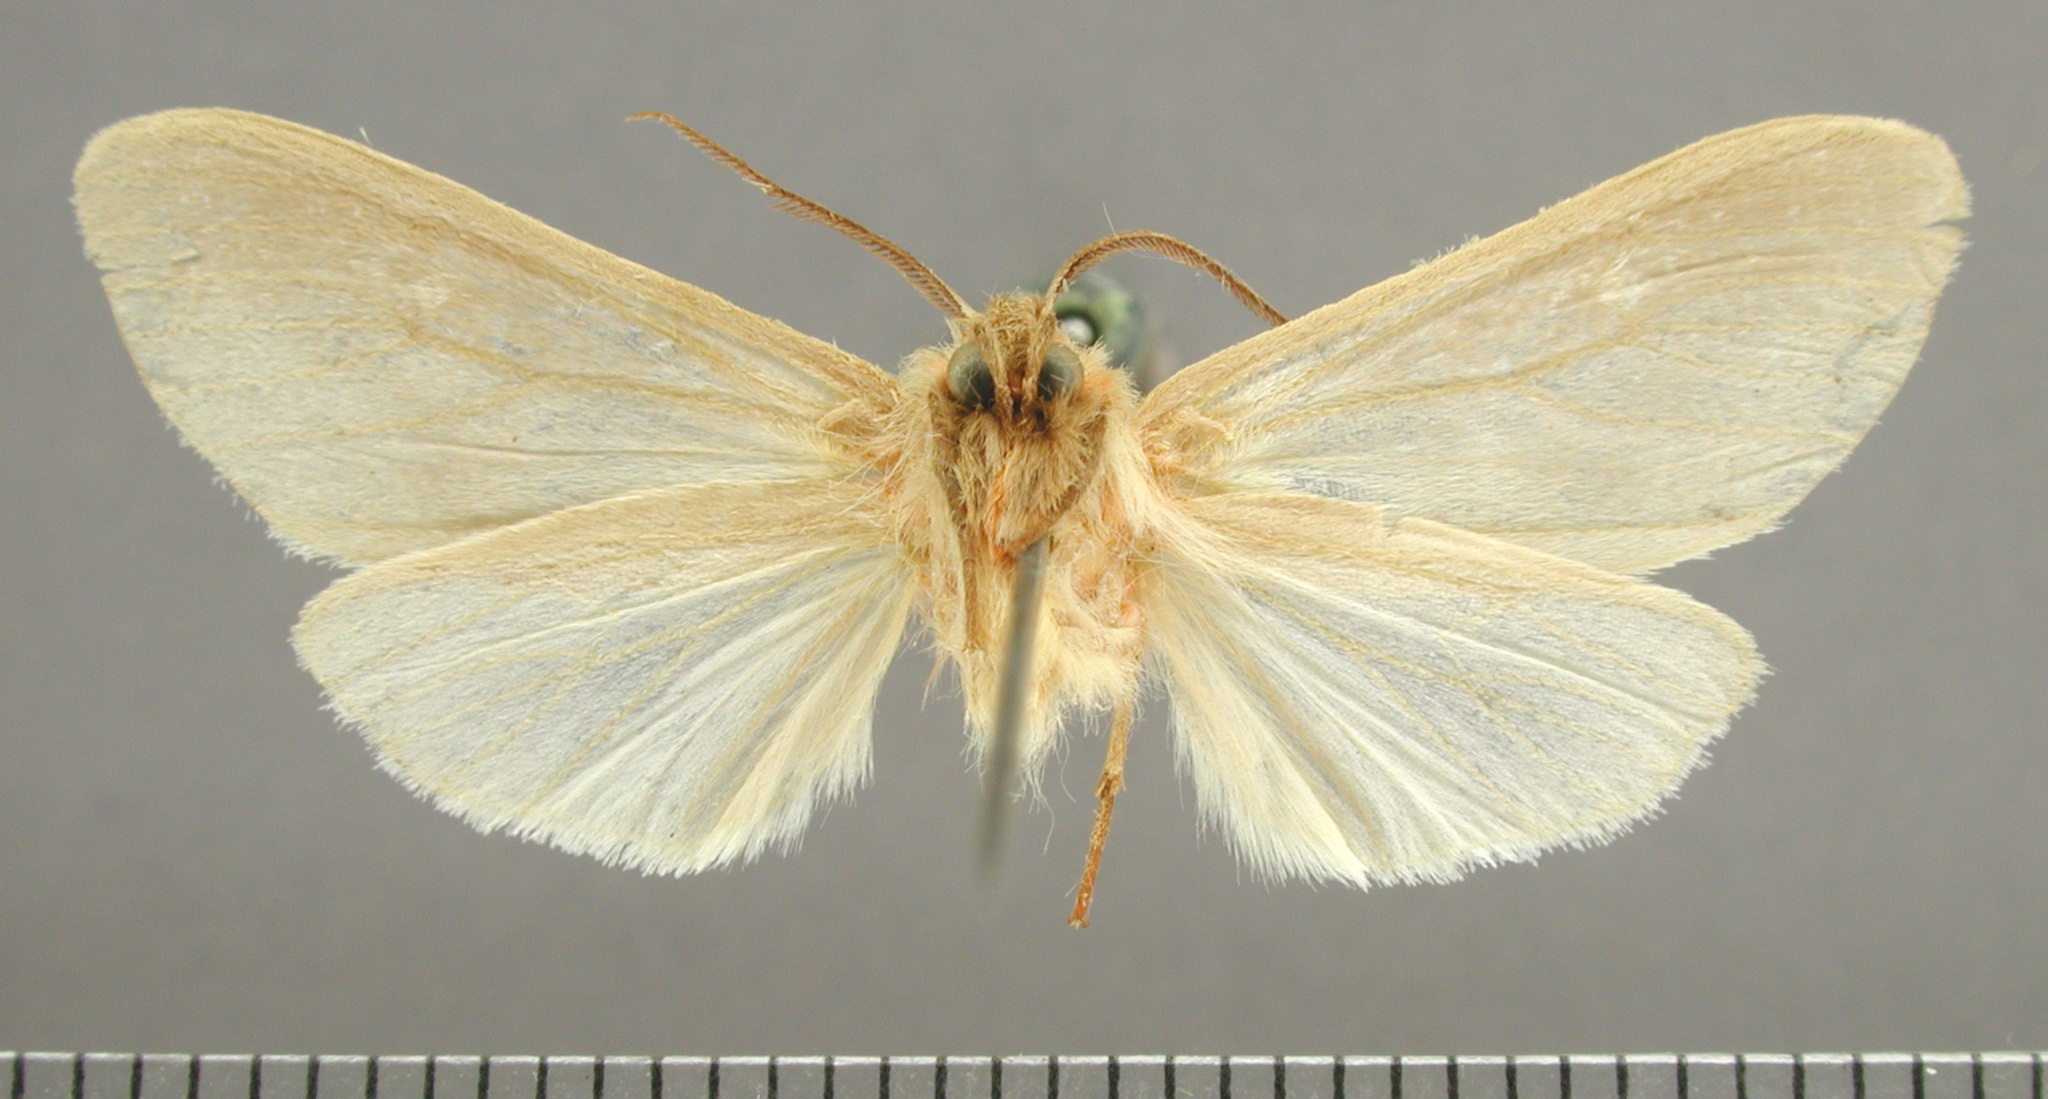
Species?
Euchaetes mitis
